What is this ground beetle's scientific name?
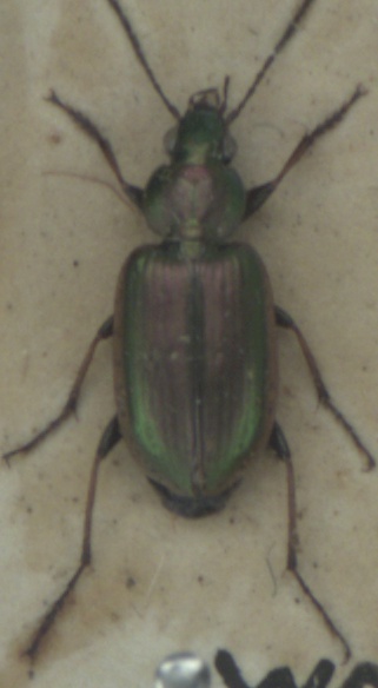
Agonum marginatum
